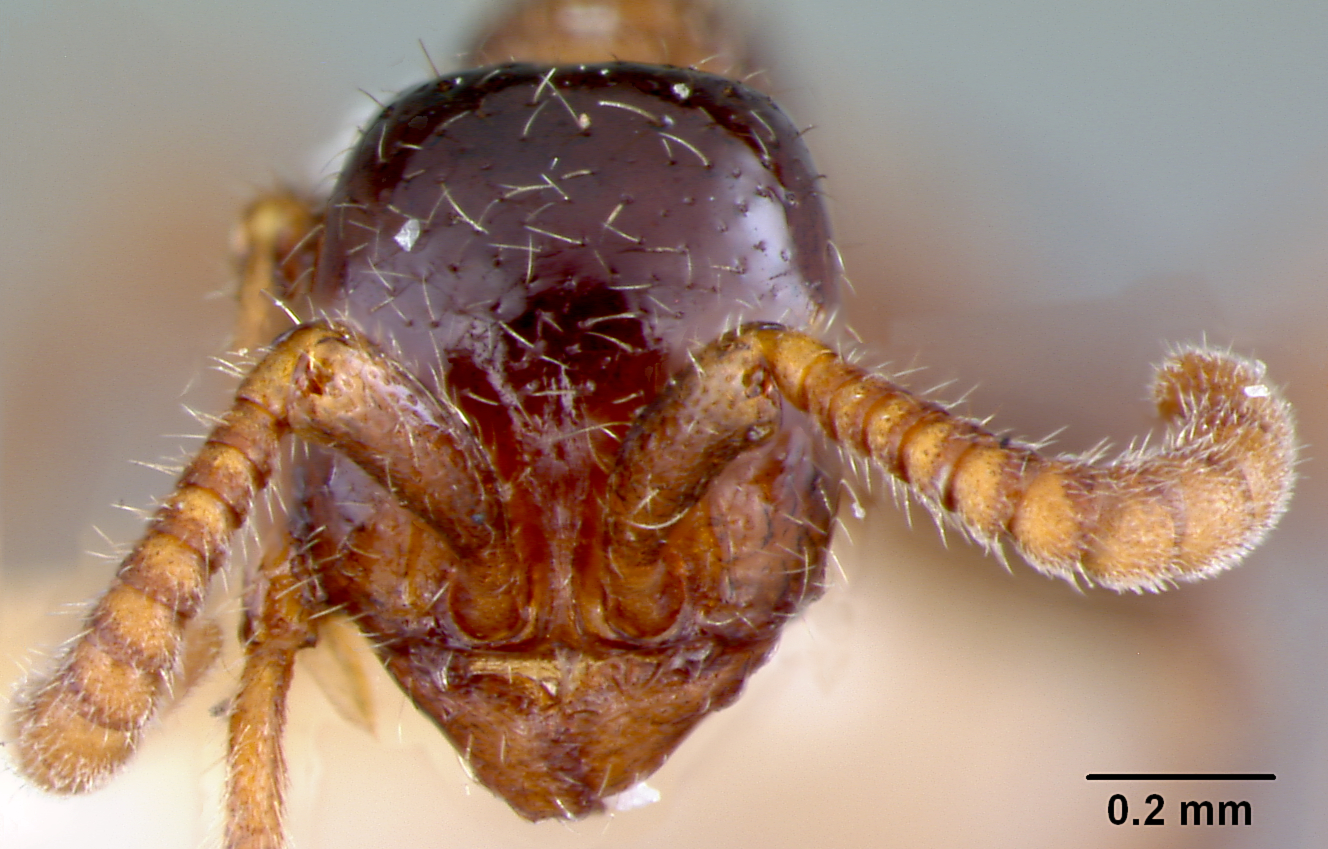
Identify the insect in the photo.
Eciton manni
